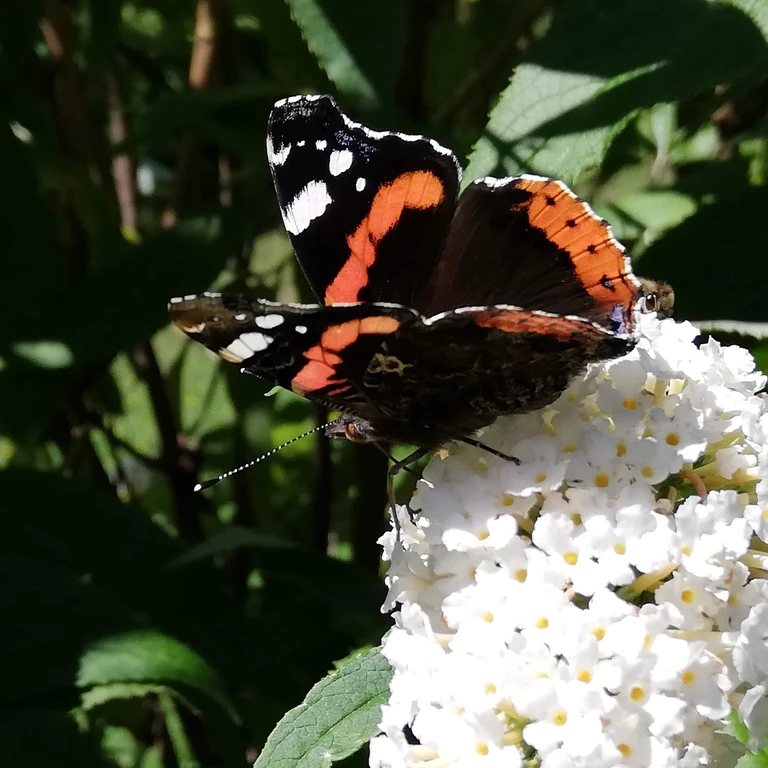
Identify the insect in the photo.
Vanessa atalanta
